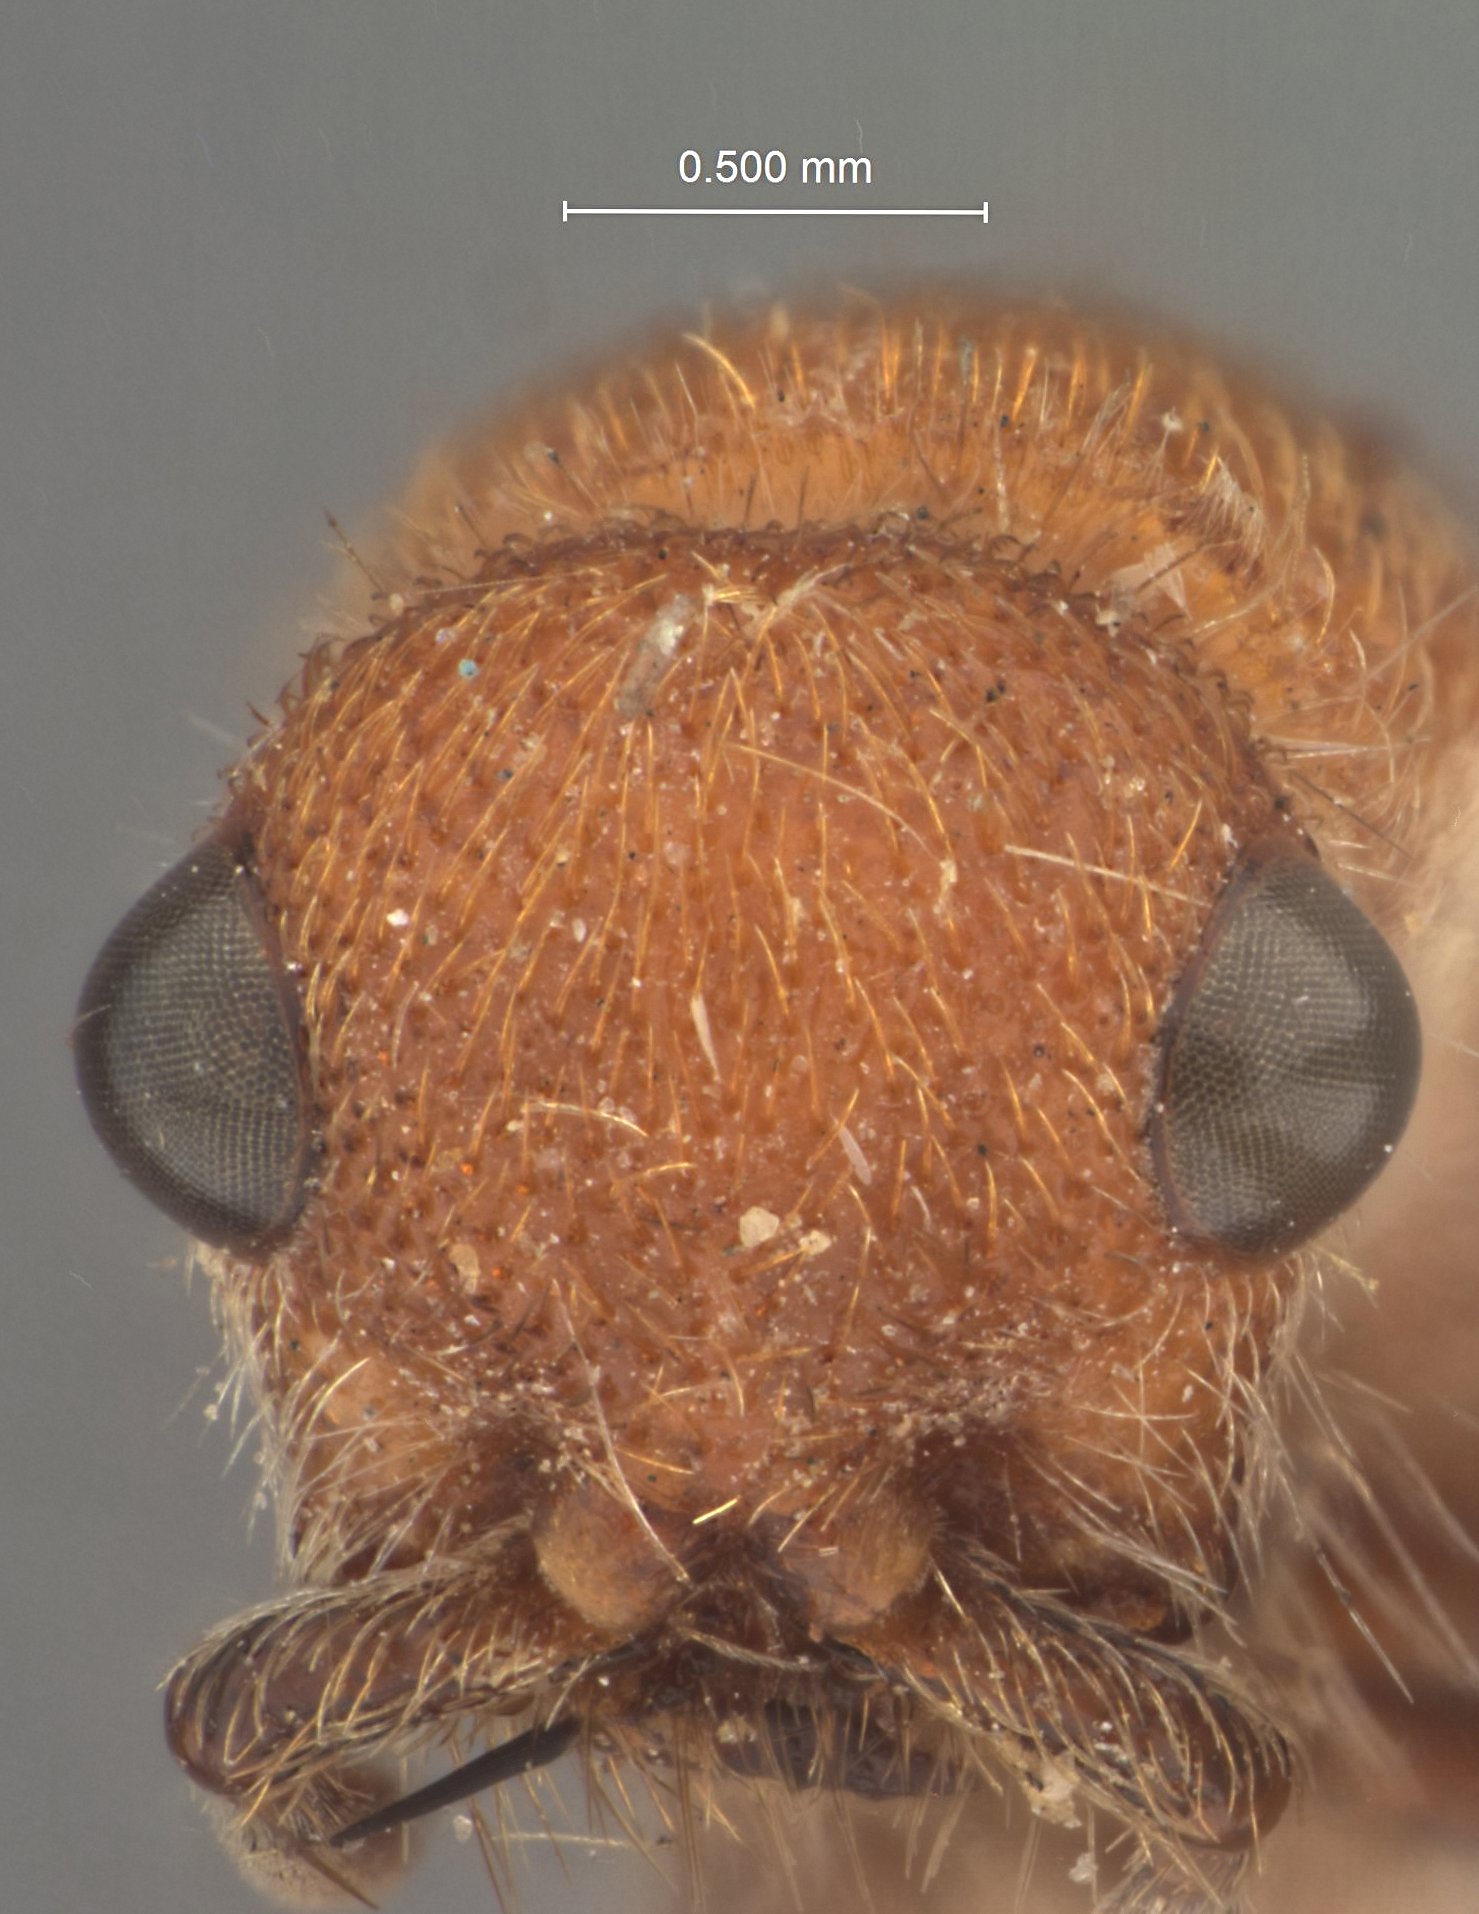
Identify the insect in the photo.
Dasymutilla ferrugatella
